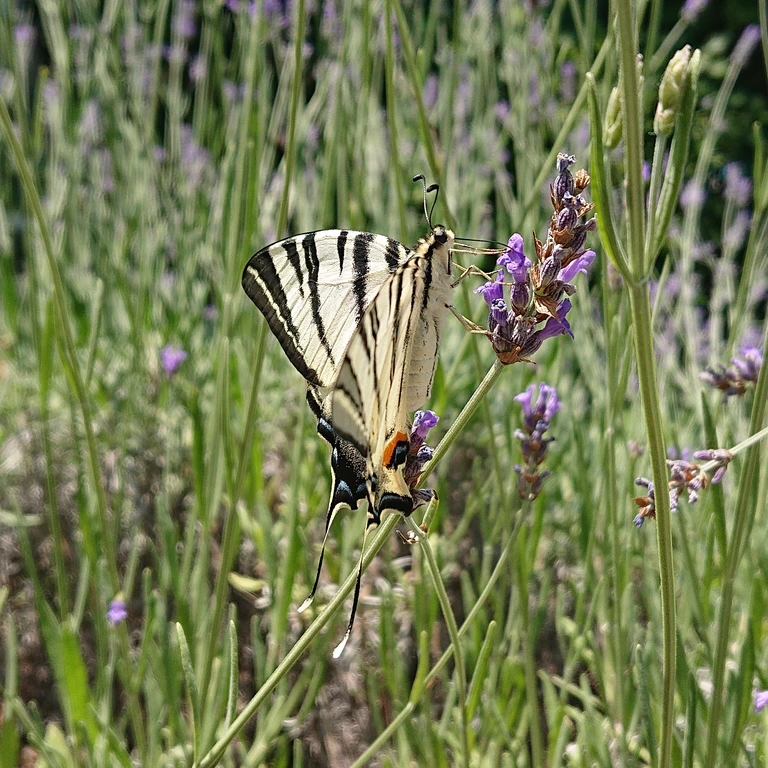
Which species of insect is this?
Iphiclides podalirius
